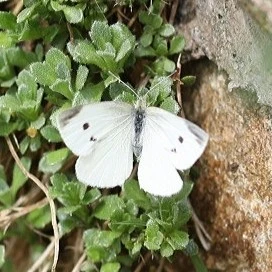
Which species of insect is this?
Pieris rapae
